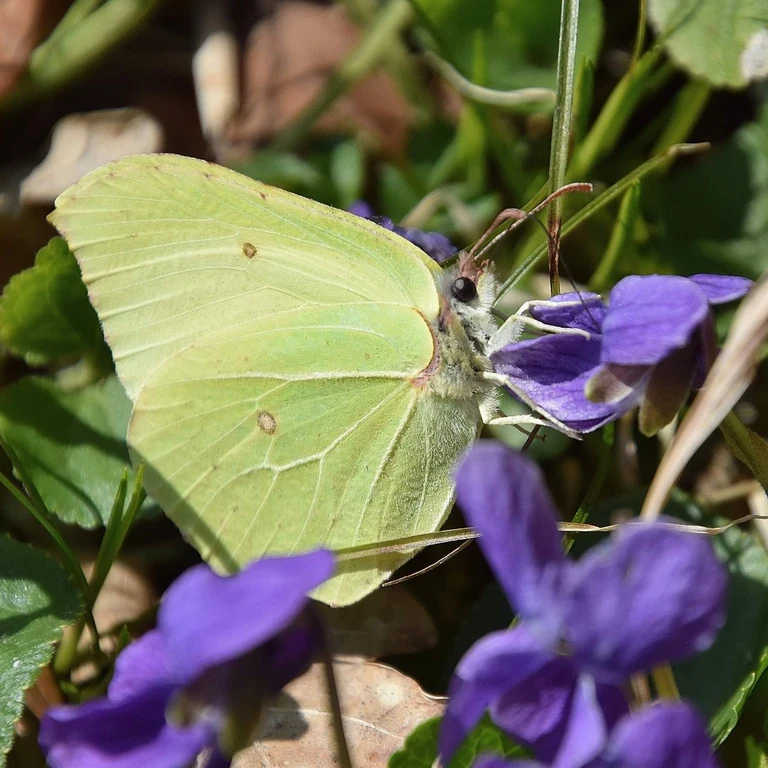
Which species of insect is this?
Gonepteryx rhamni
